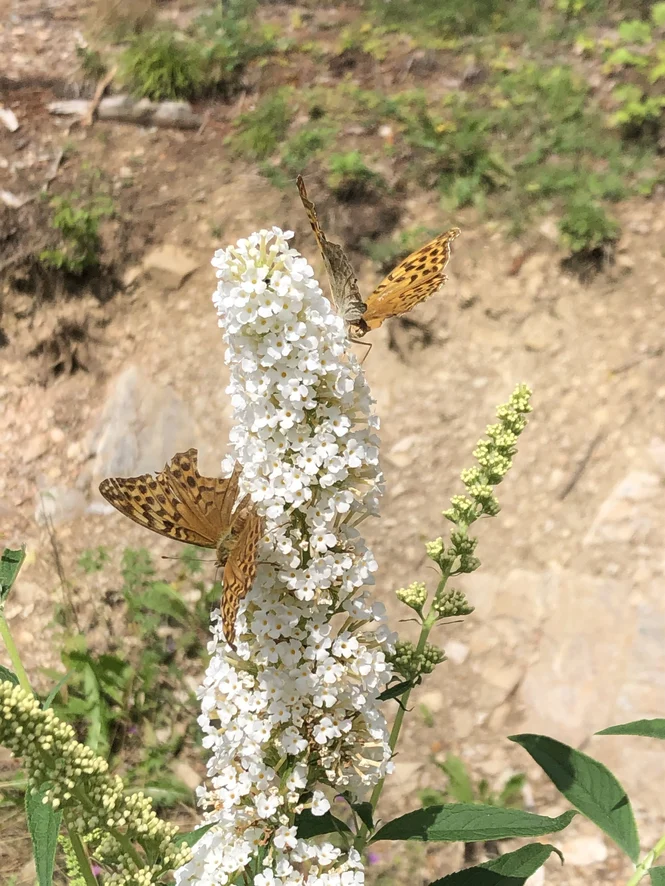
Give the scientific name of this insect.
Argynnis paphia
